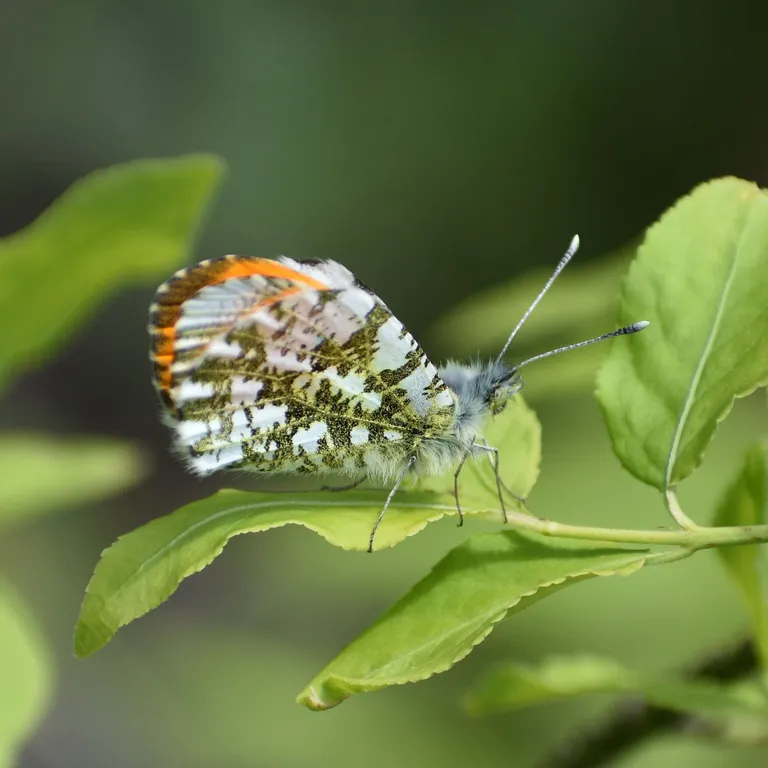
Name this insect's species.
Anthocharis cardamines
